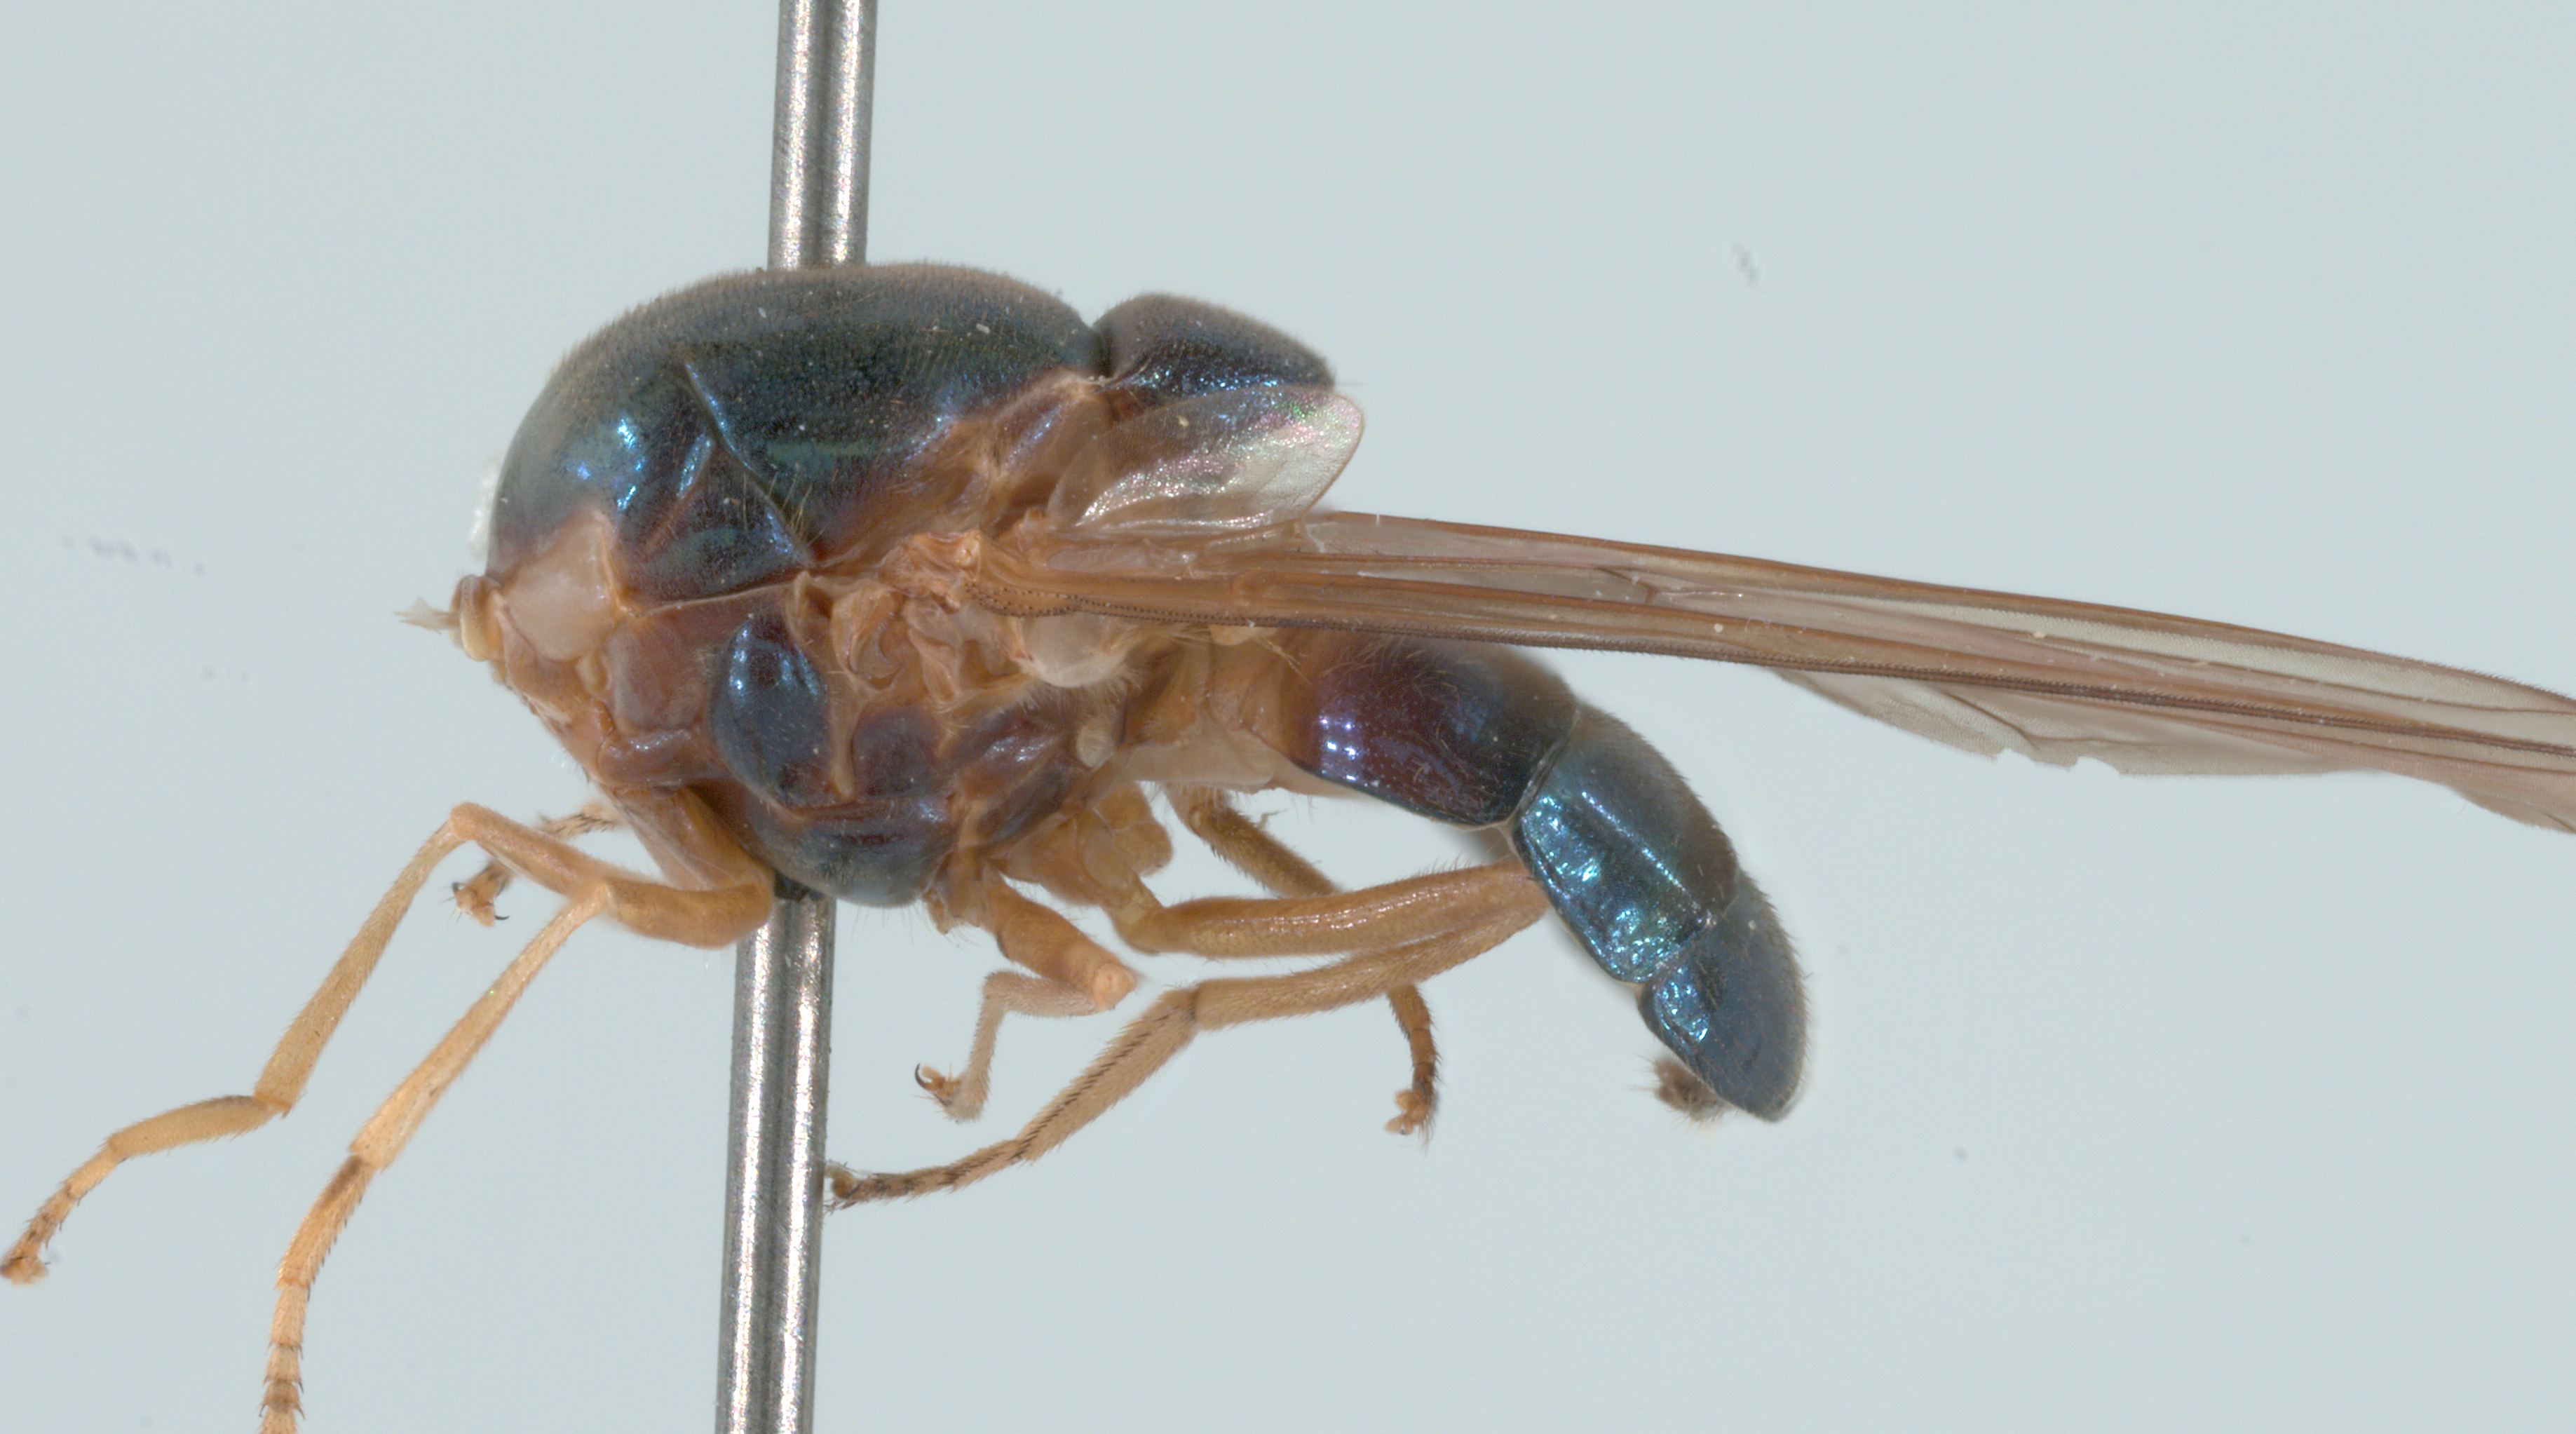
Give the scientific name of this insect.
Rhingia caerulescens
